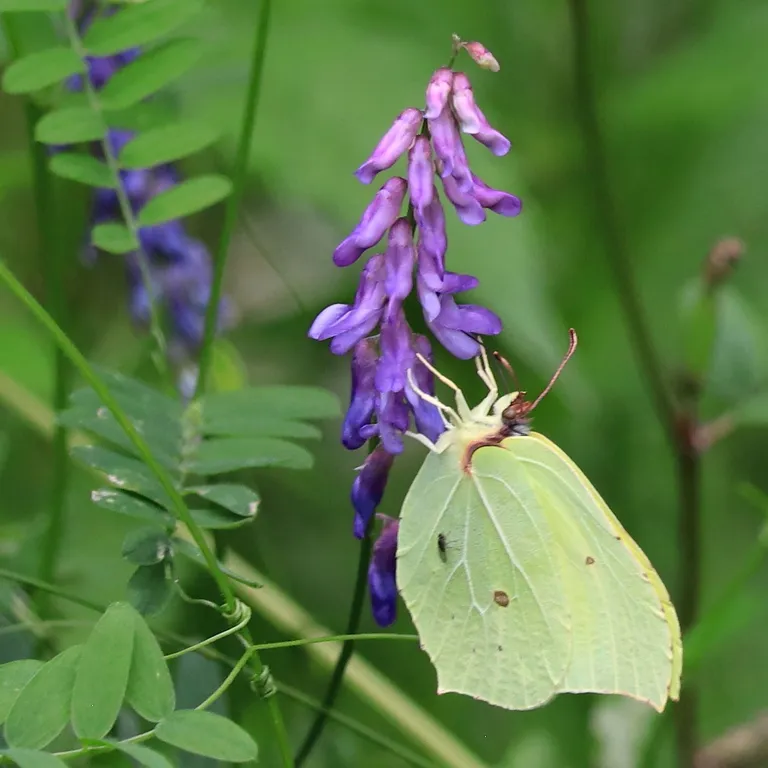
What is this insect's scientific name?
Gonepteryx rhamni
